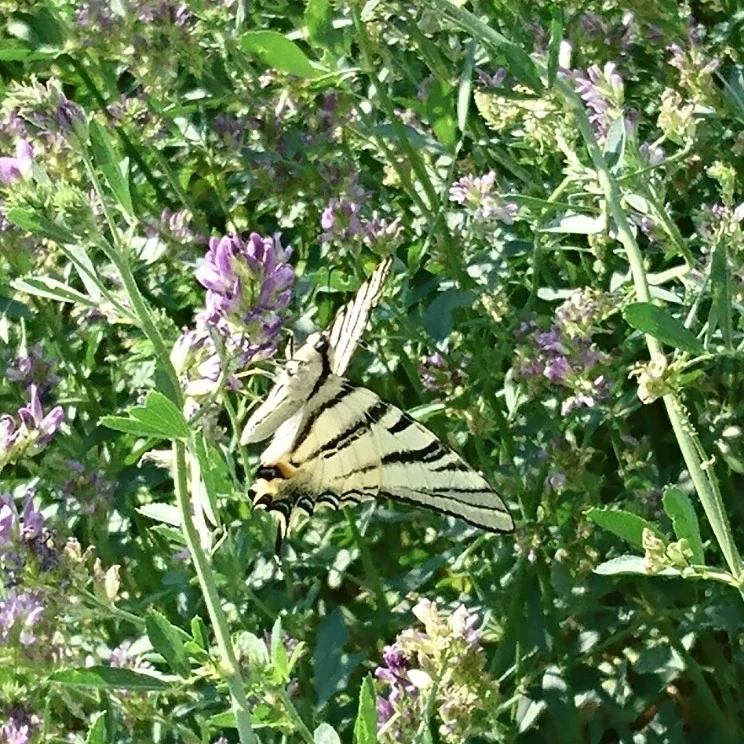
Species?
Iphiclides podalirius
